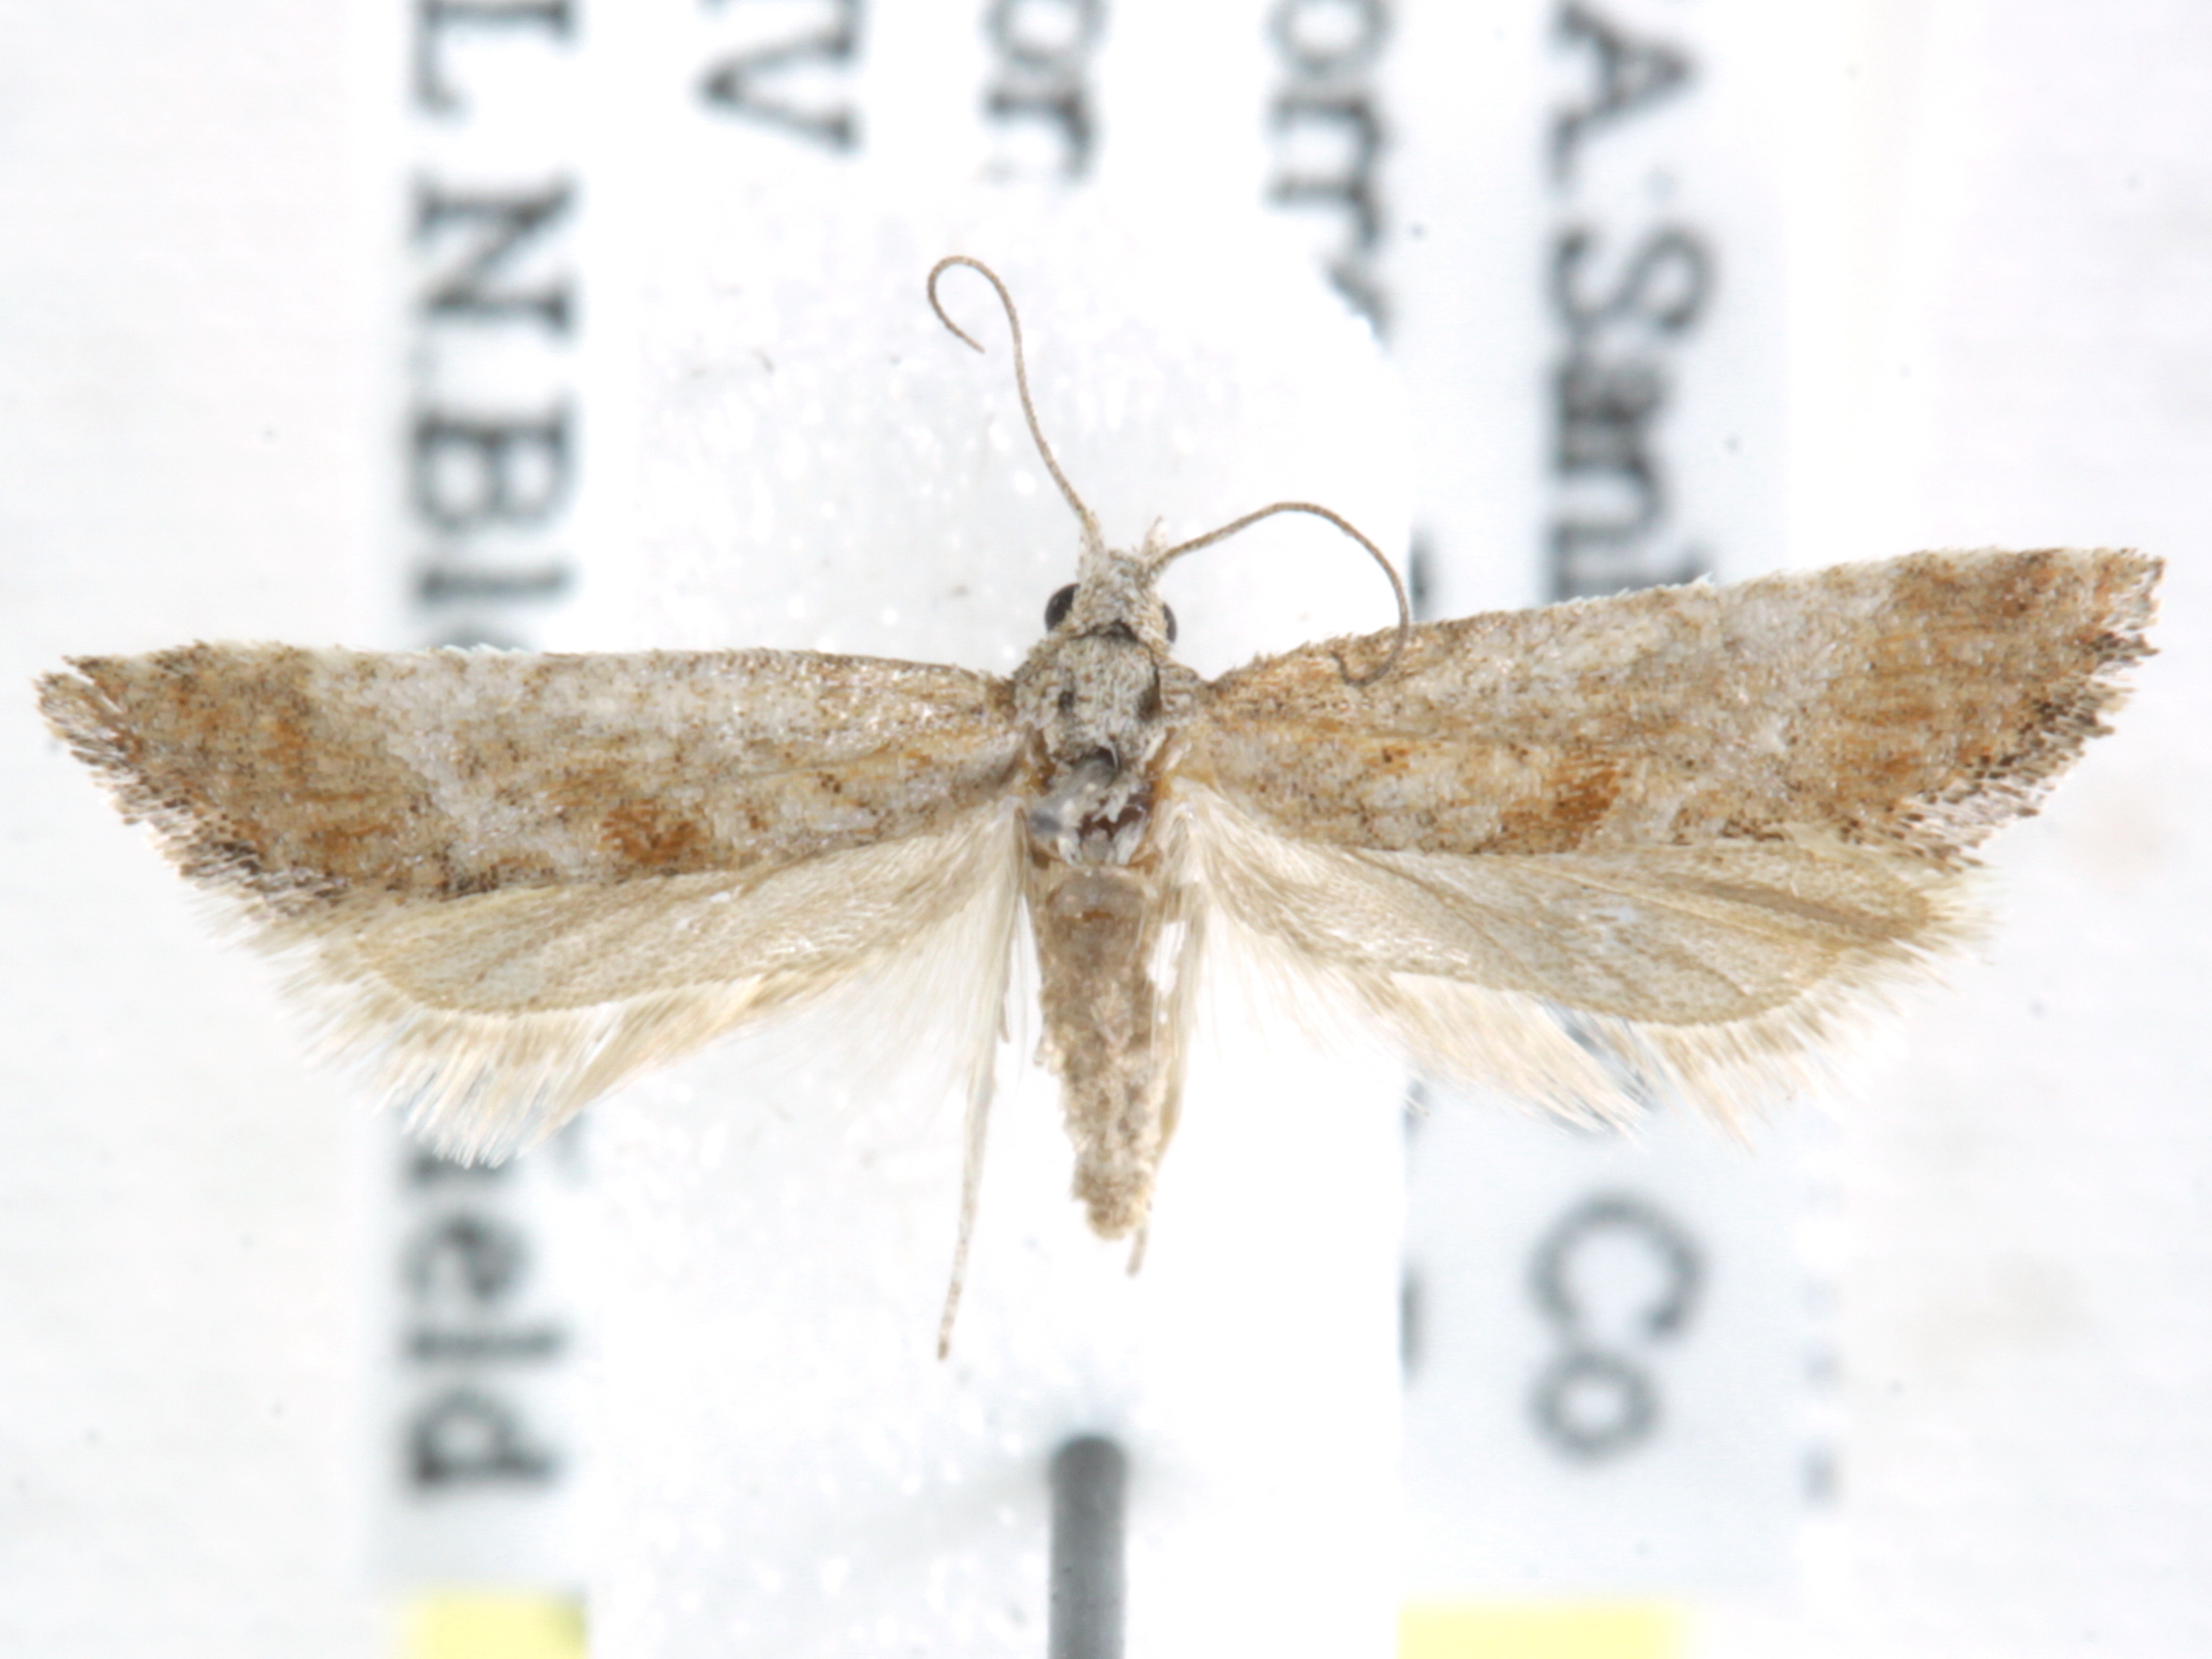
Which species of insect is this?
Cochylis carmelana
